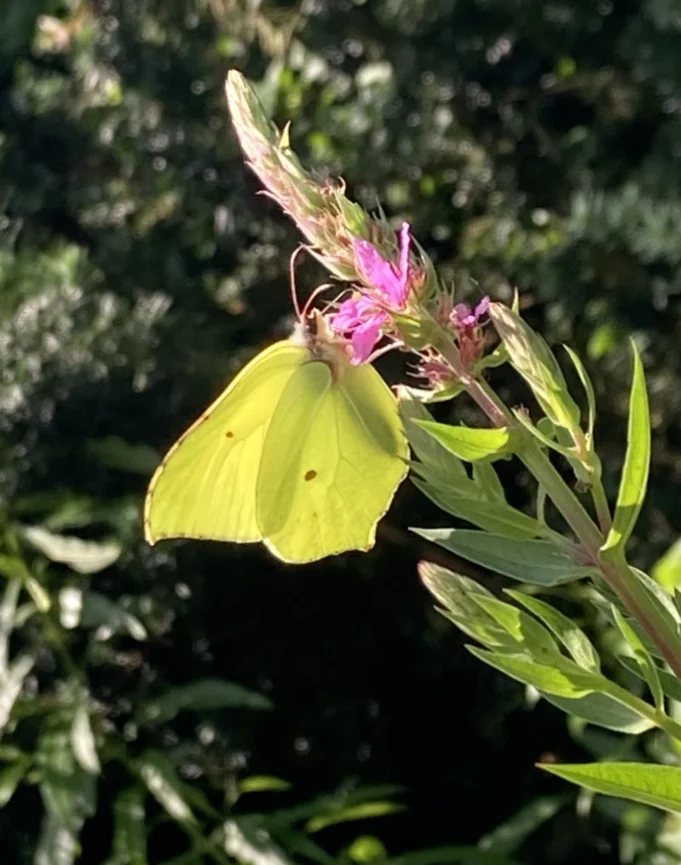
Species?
Gonepteryx rhamni
